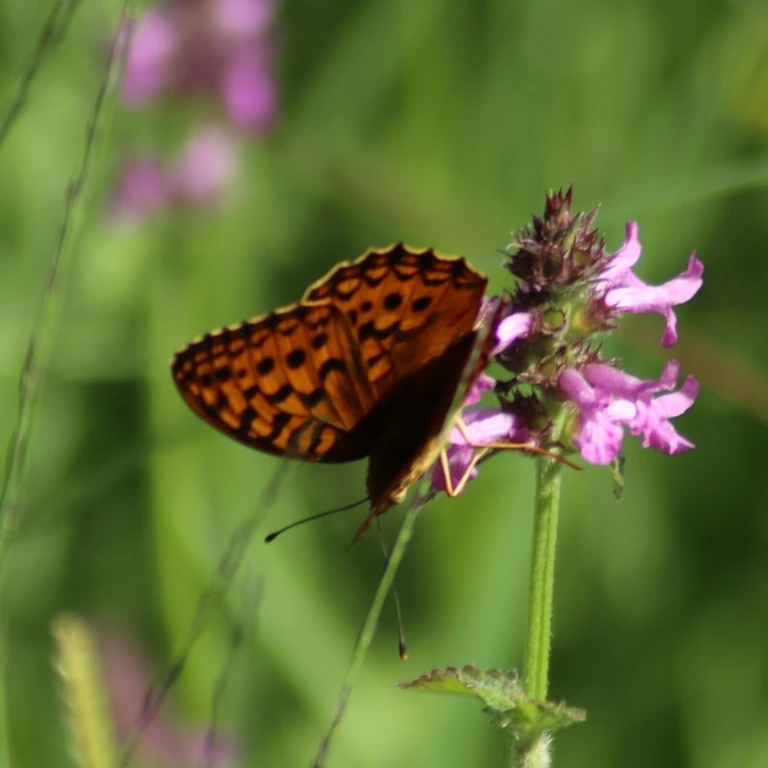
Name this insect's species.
Fabriciana adippe
